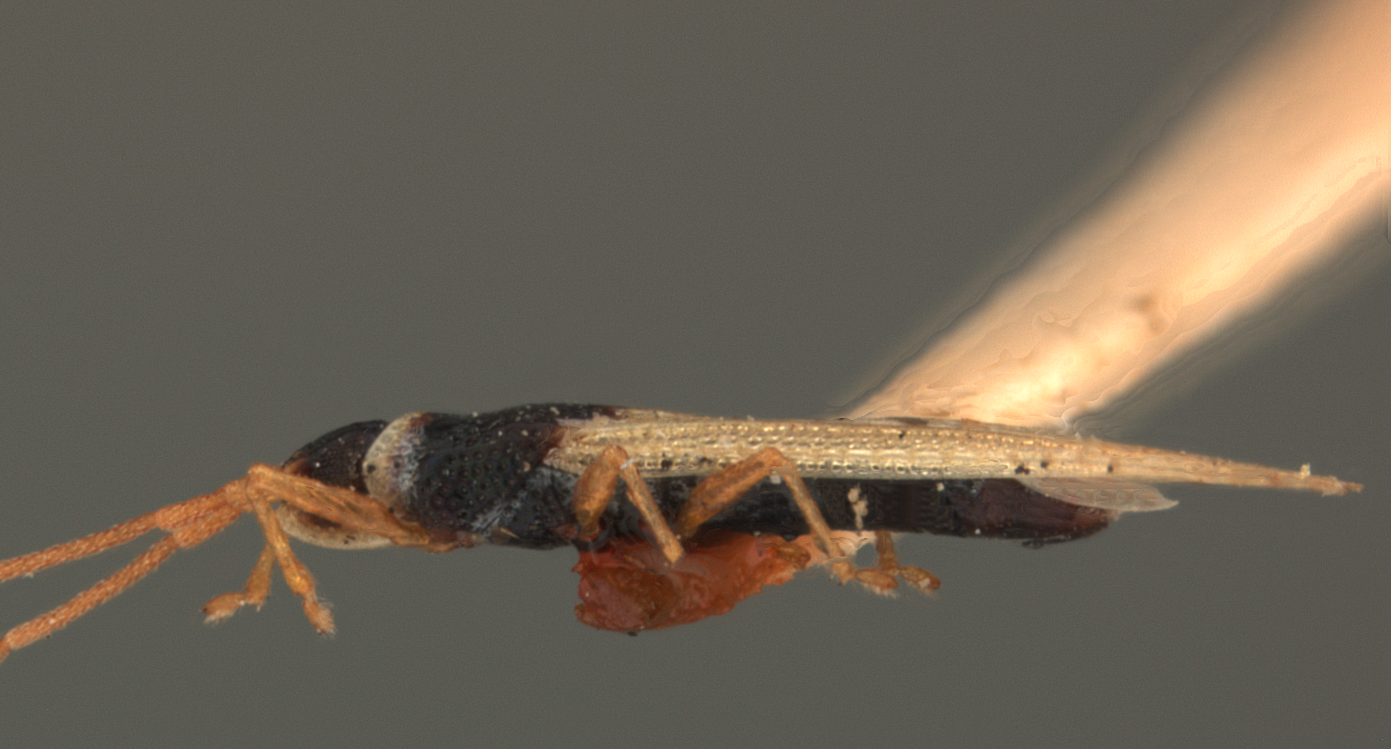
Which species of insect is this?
Serenthia vicinalis
